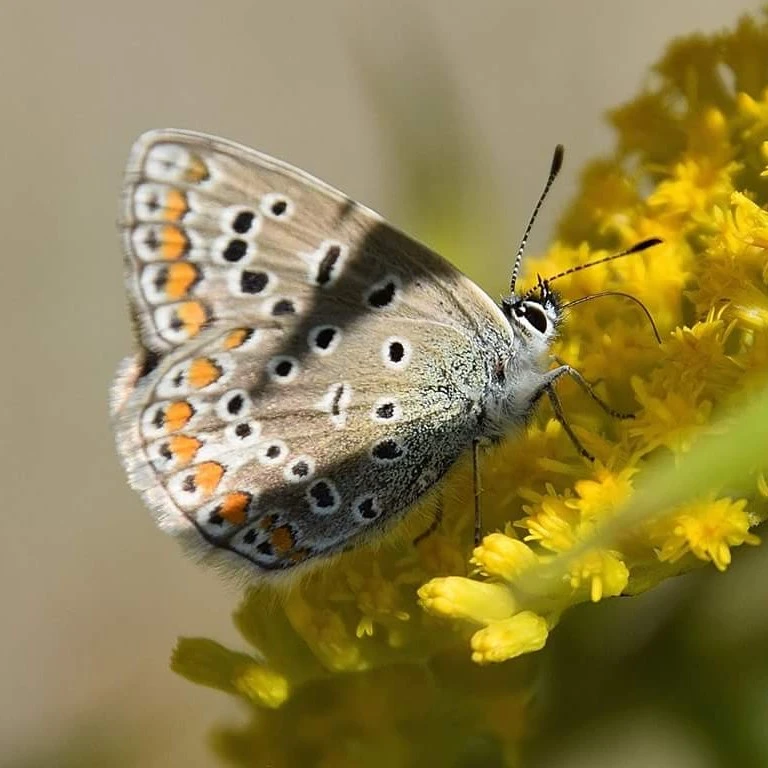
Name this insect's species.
Polyommatus icarus
